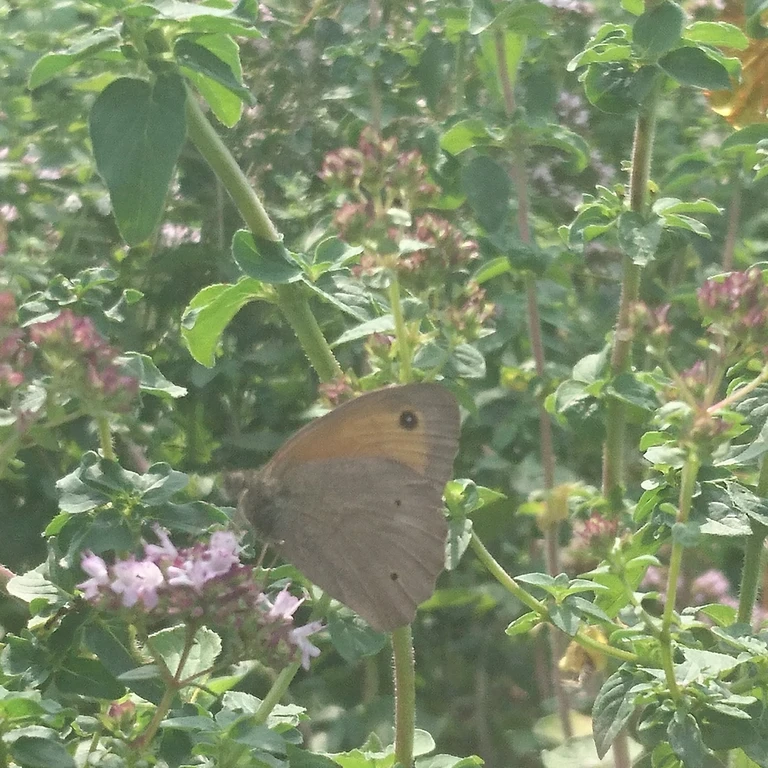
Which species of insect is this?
Maniola jurtina
